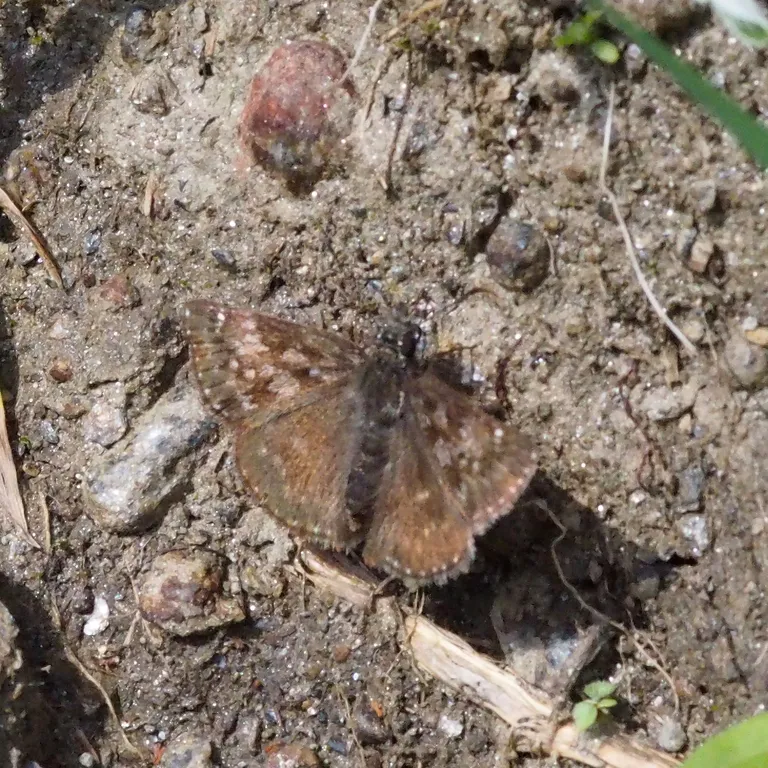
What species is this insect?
Erynnis tages
